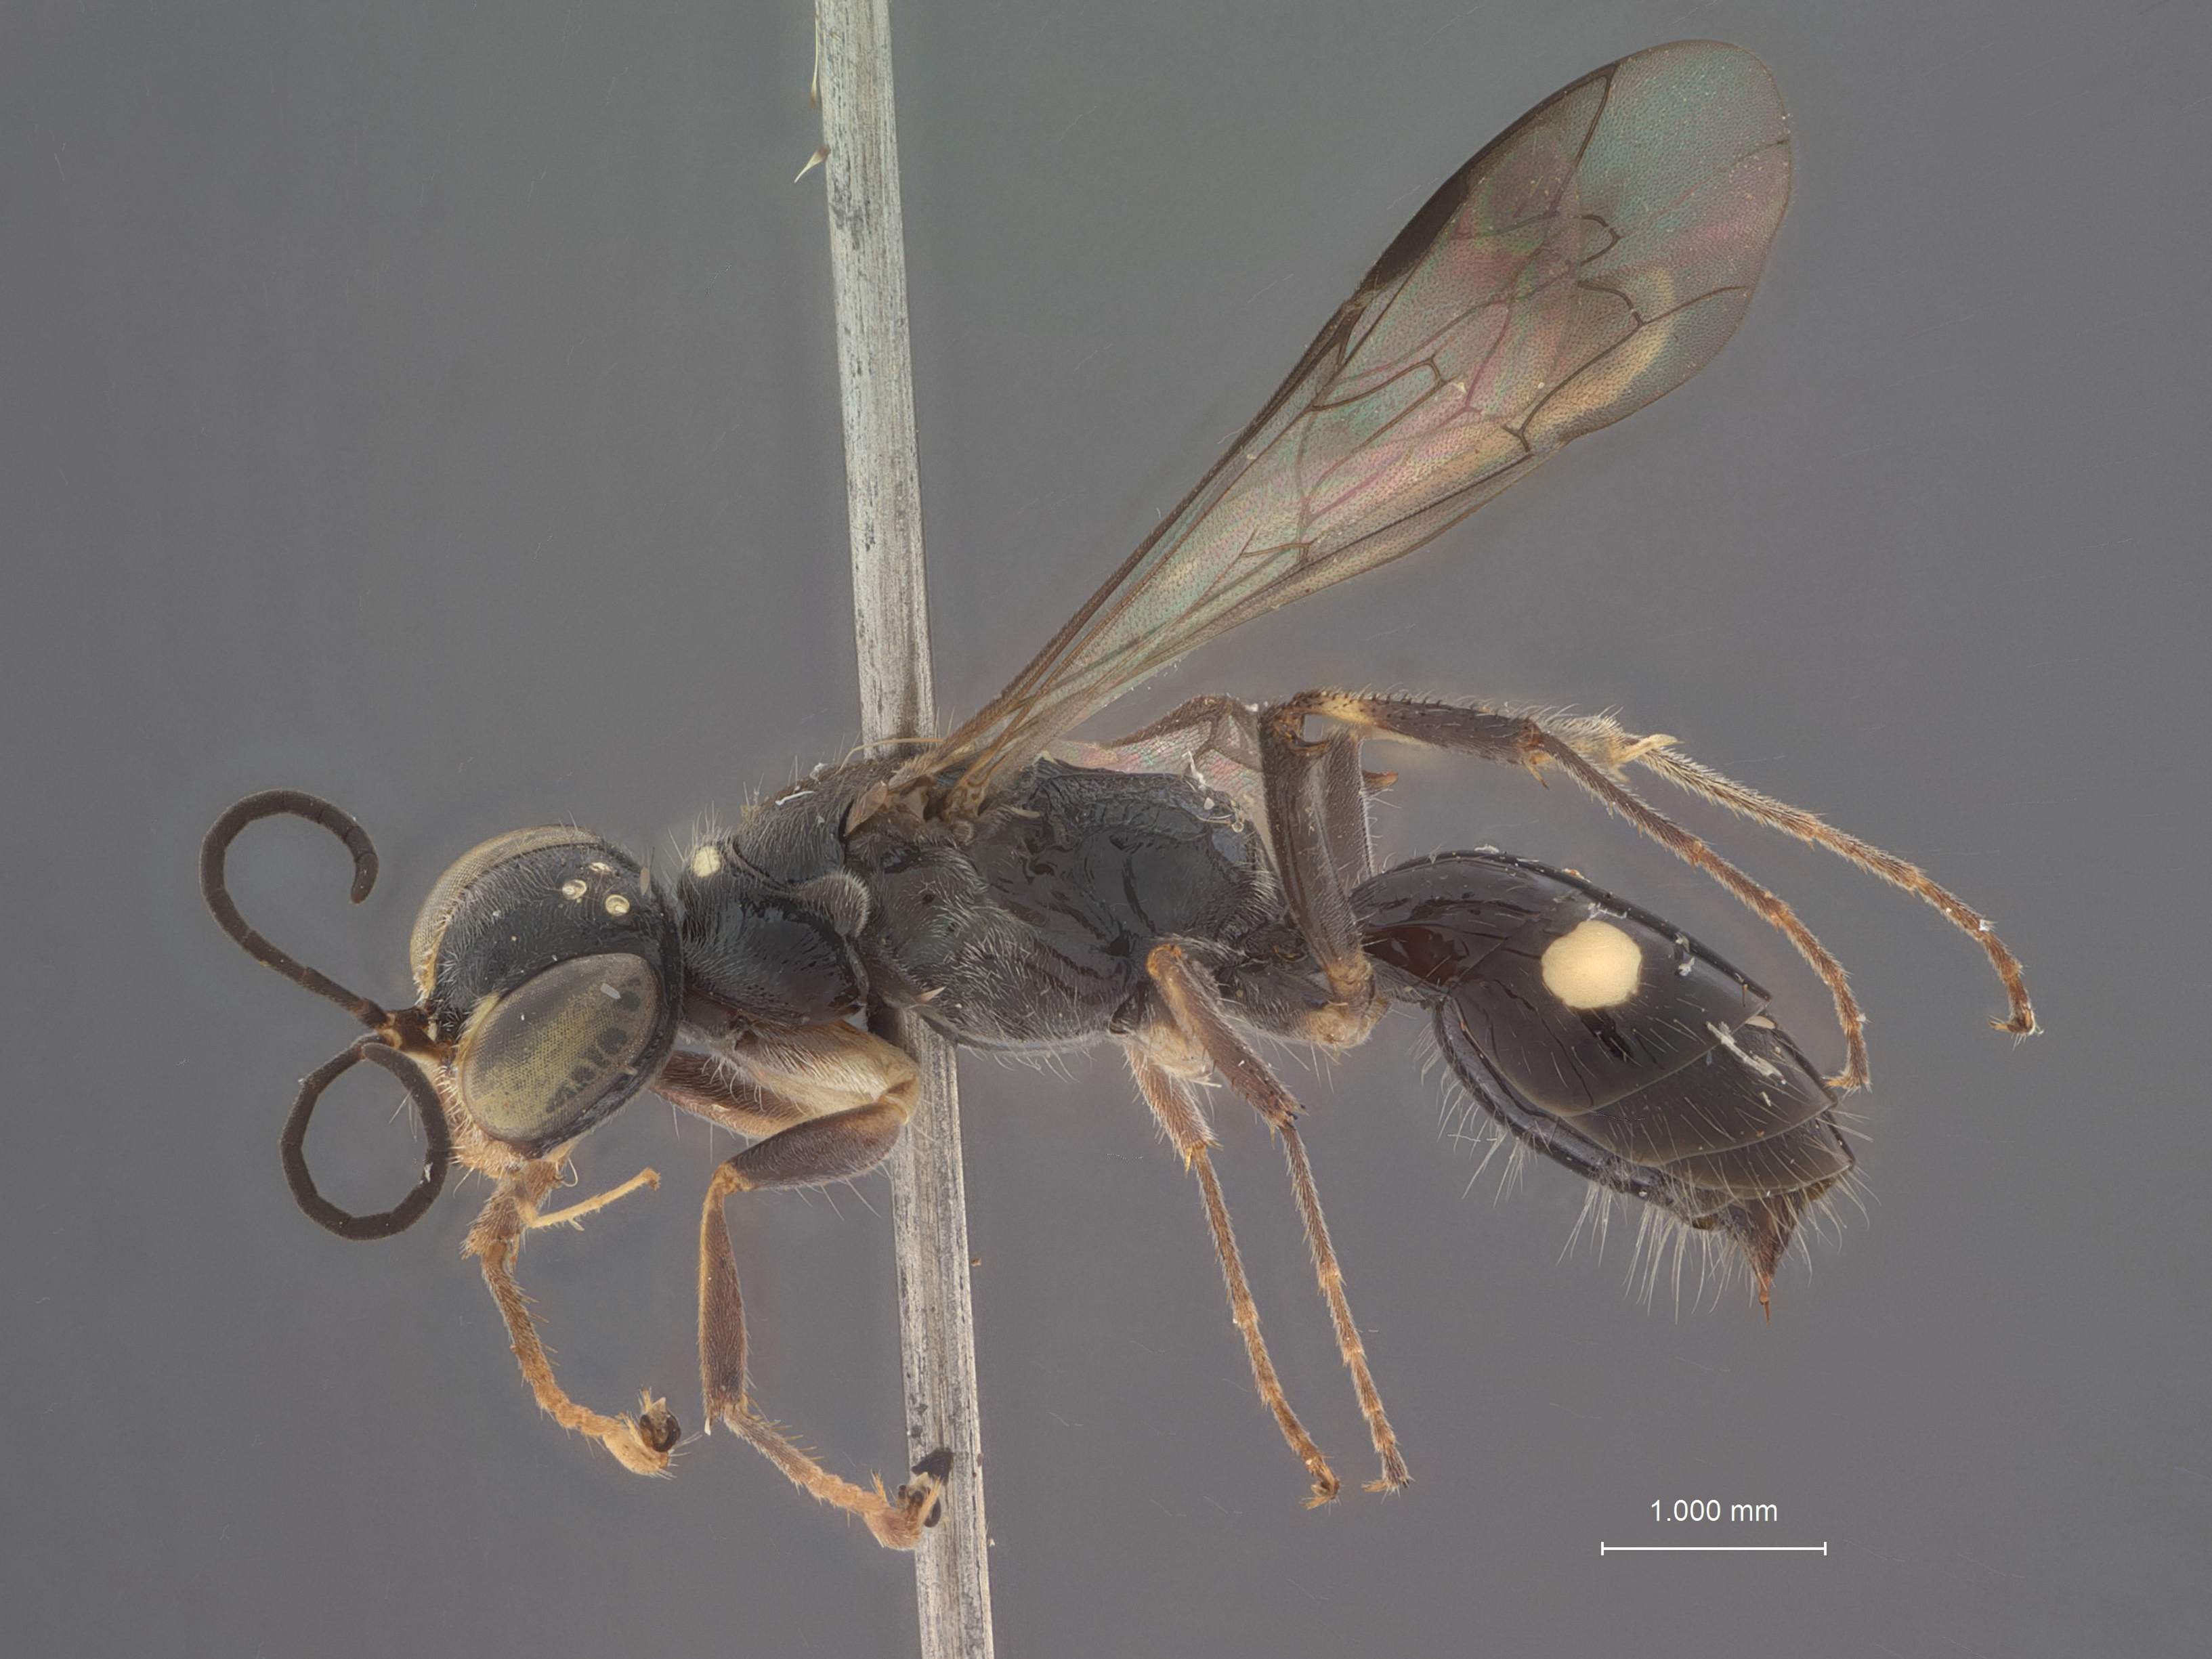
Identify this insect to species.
Alysson triangularis
